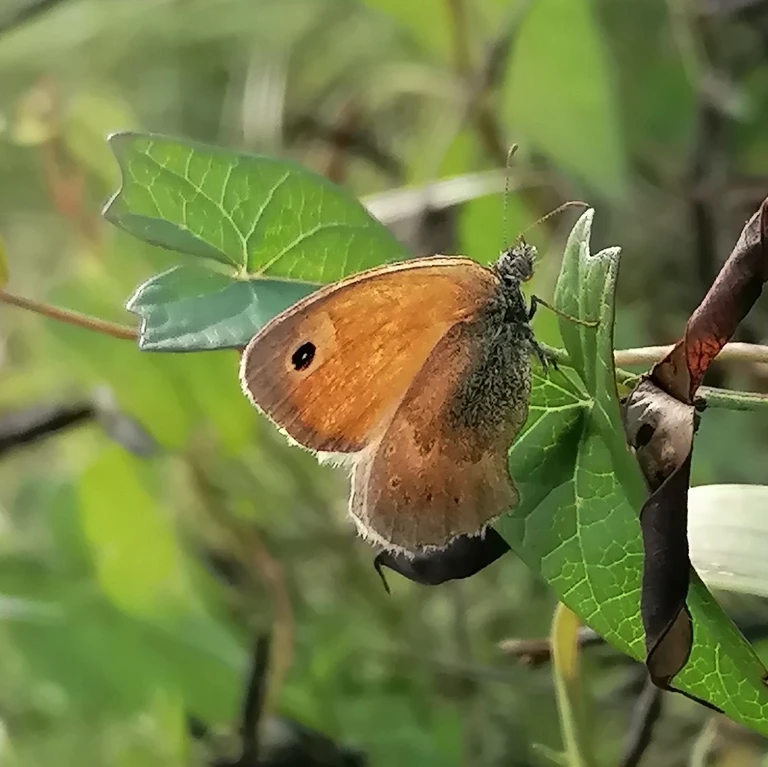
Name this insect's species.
Coenonympha pamphilus
